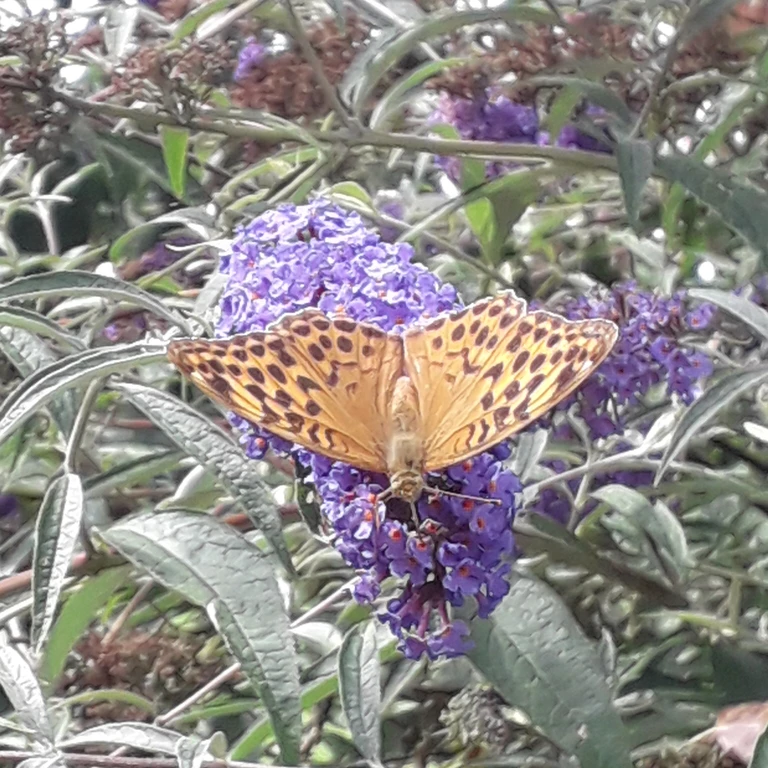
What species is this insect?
Argynnis paphia
